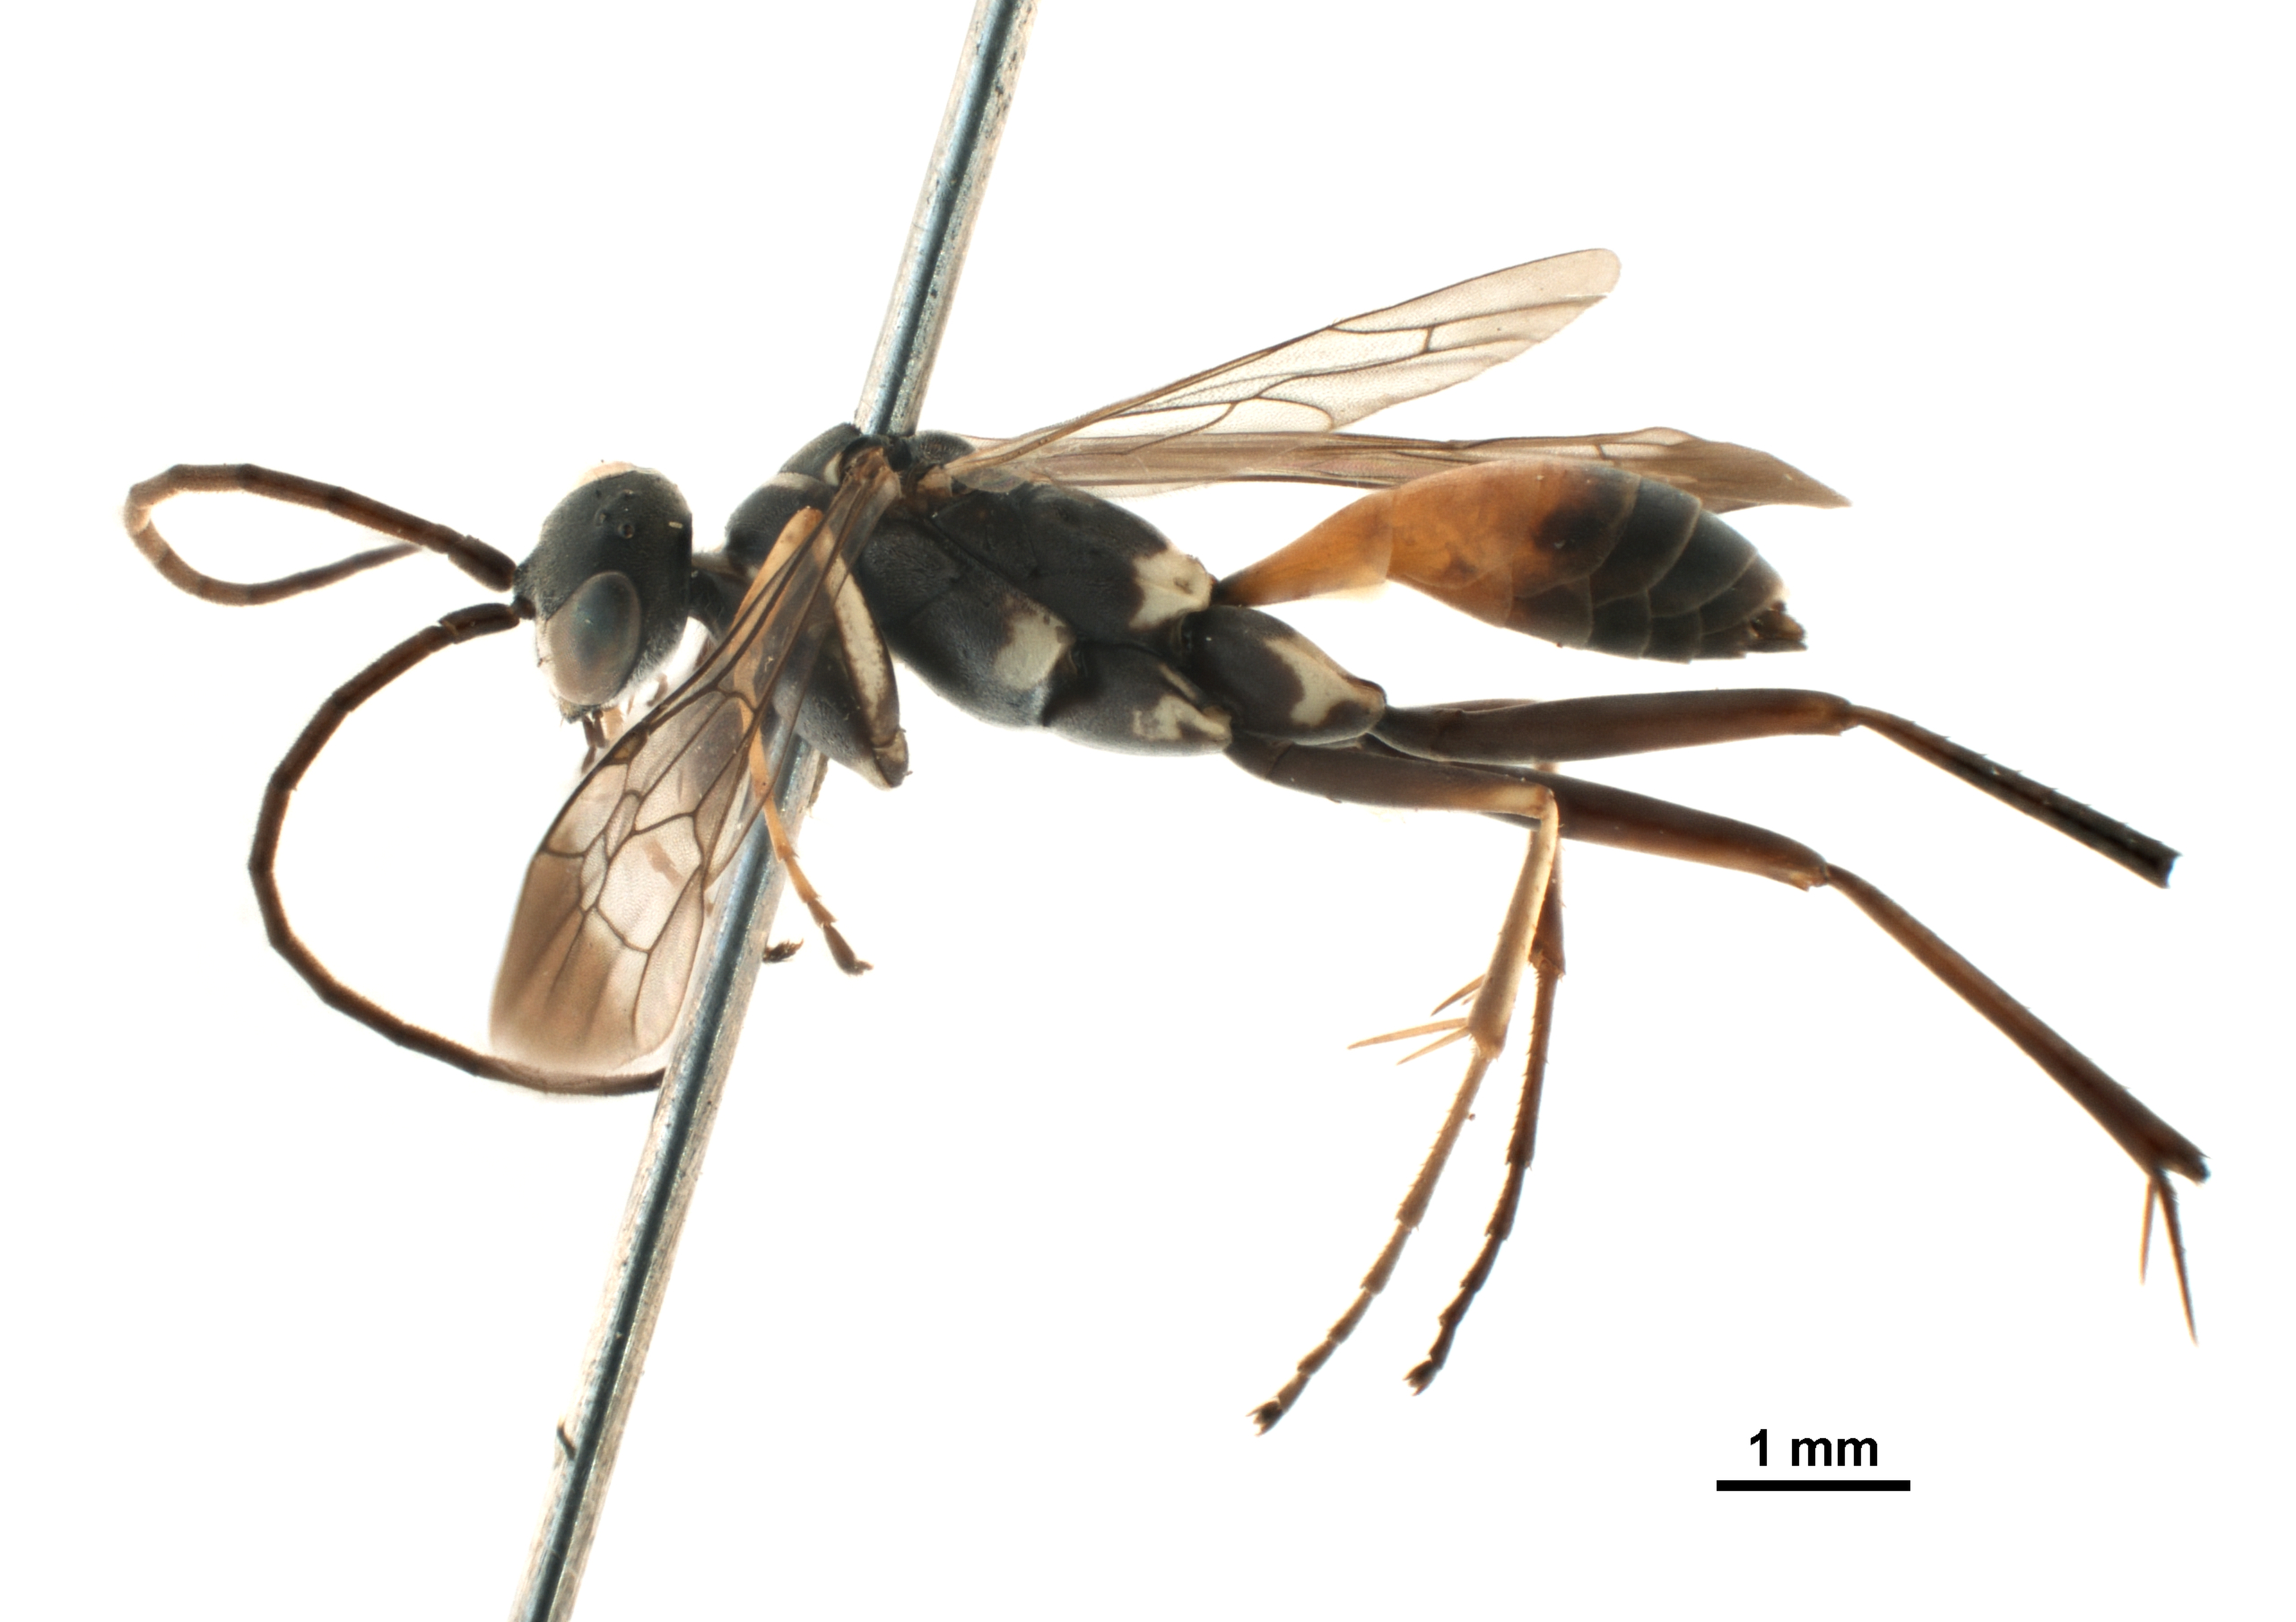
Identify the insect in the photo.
Cyemagenia certator
